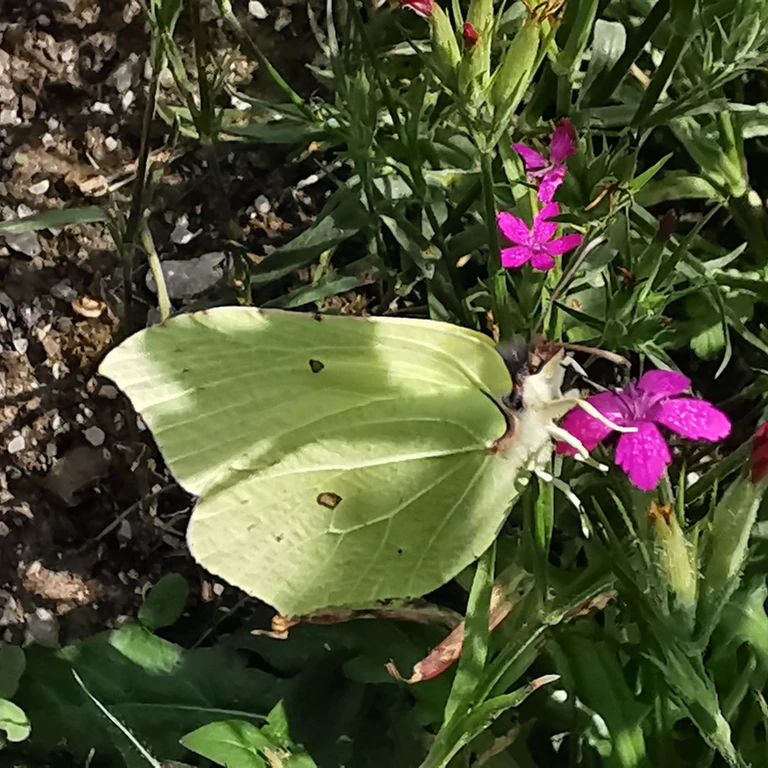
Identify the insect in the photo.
Gonepteryx rhamni
